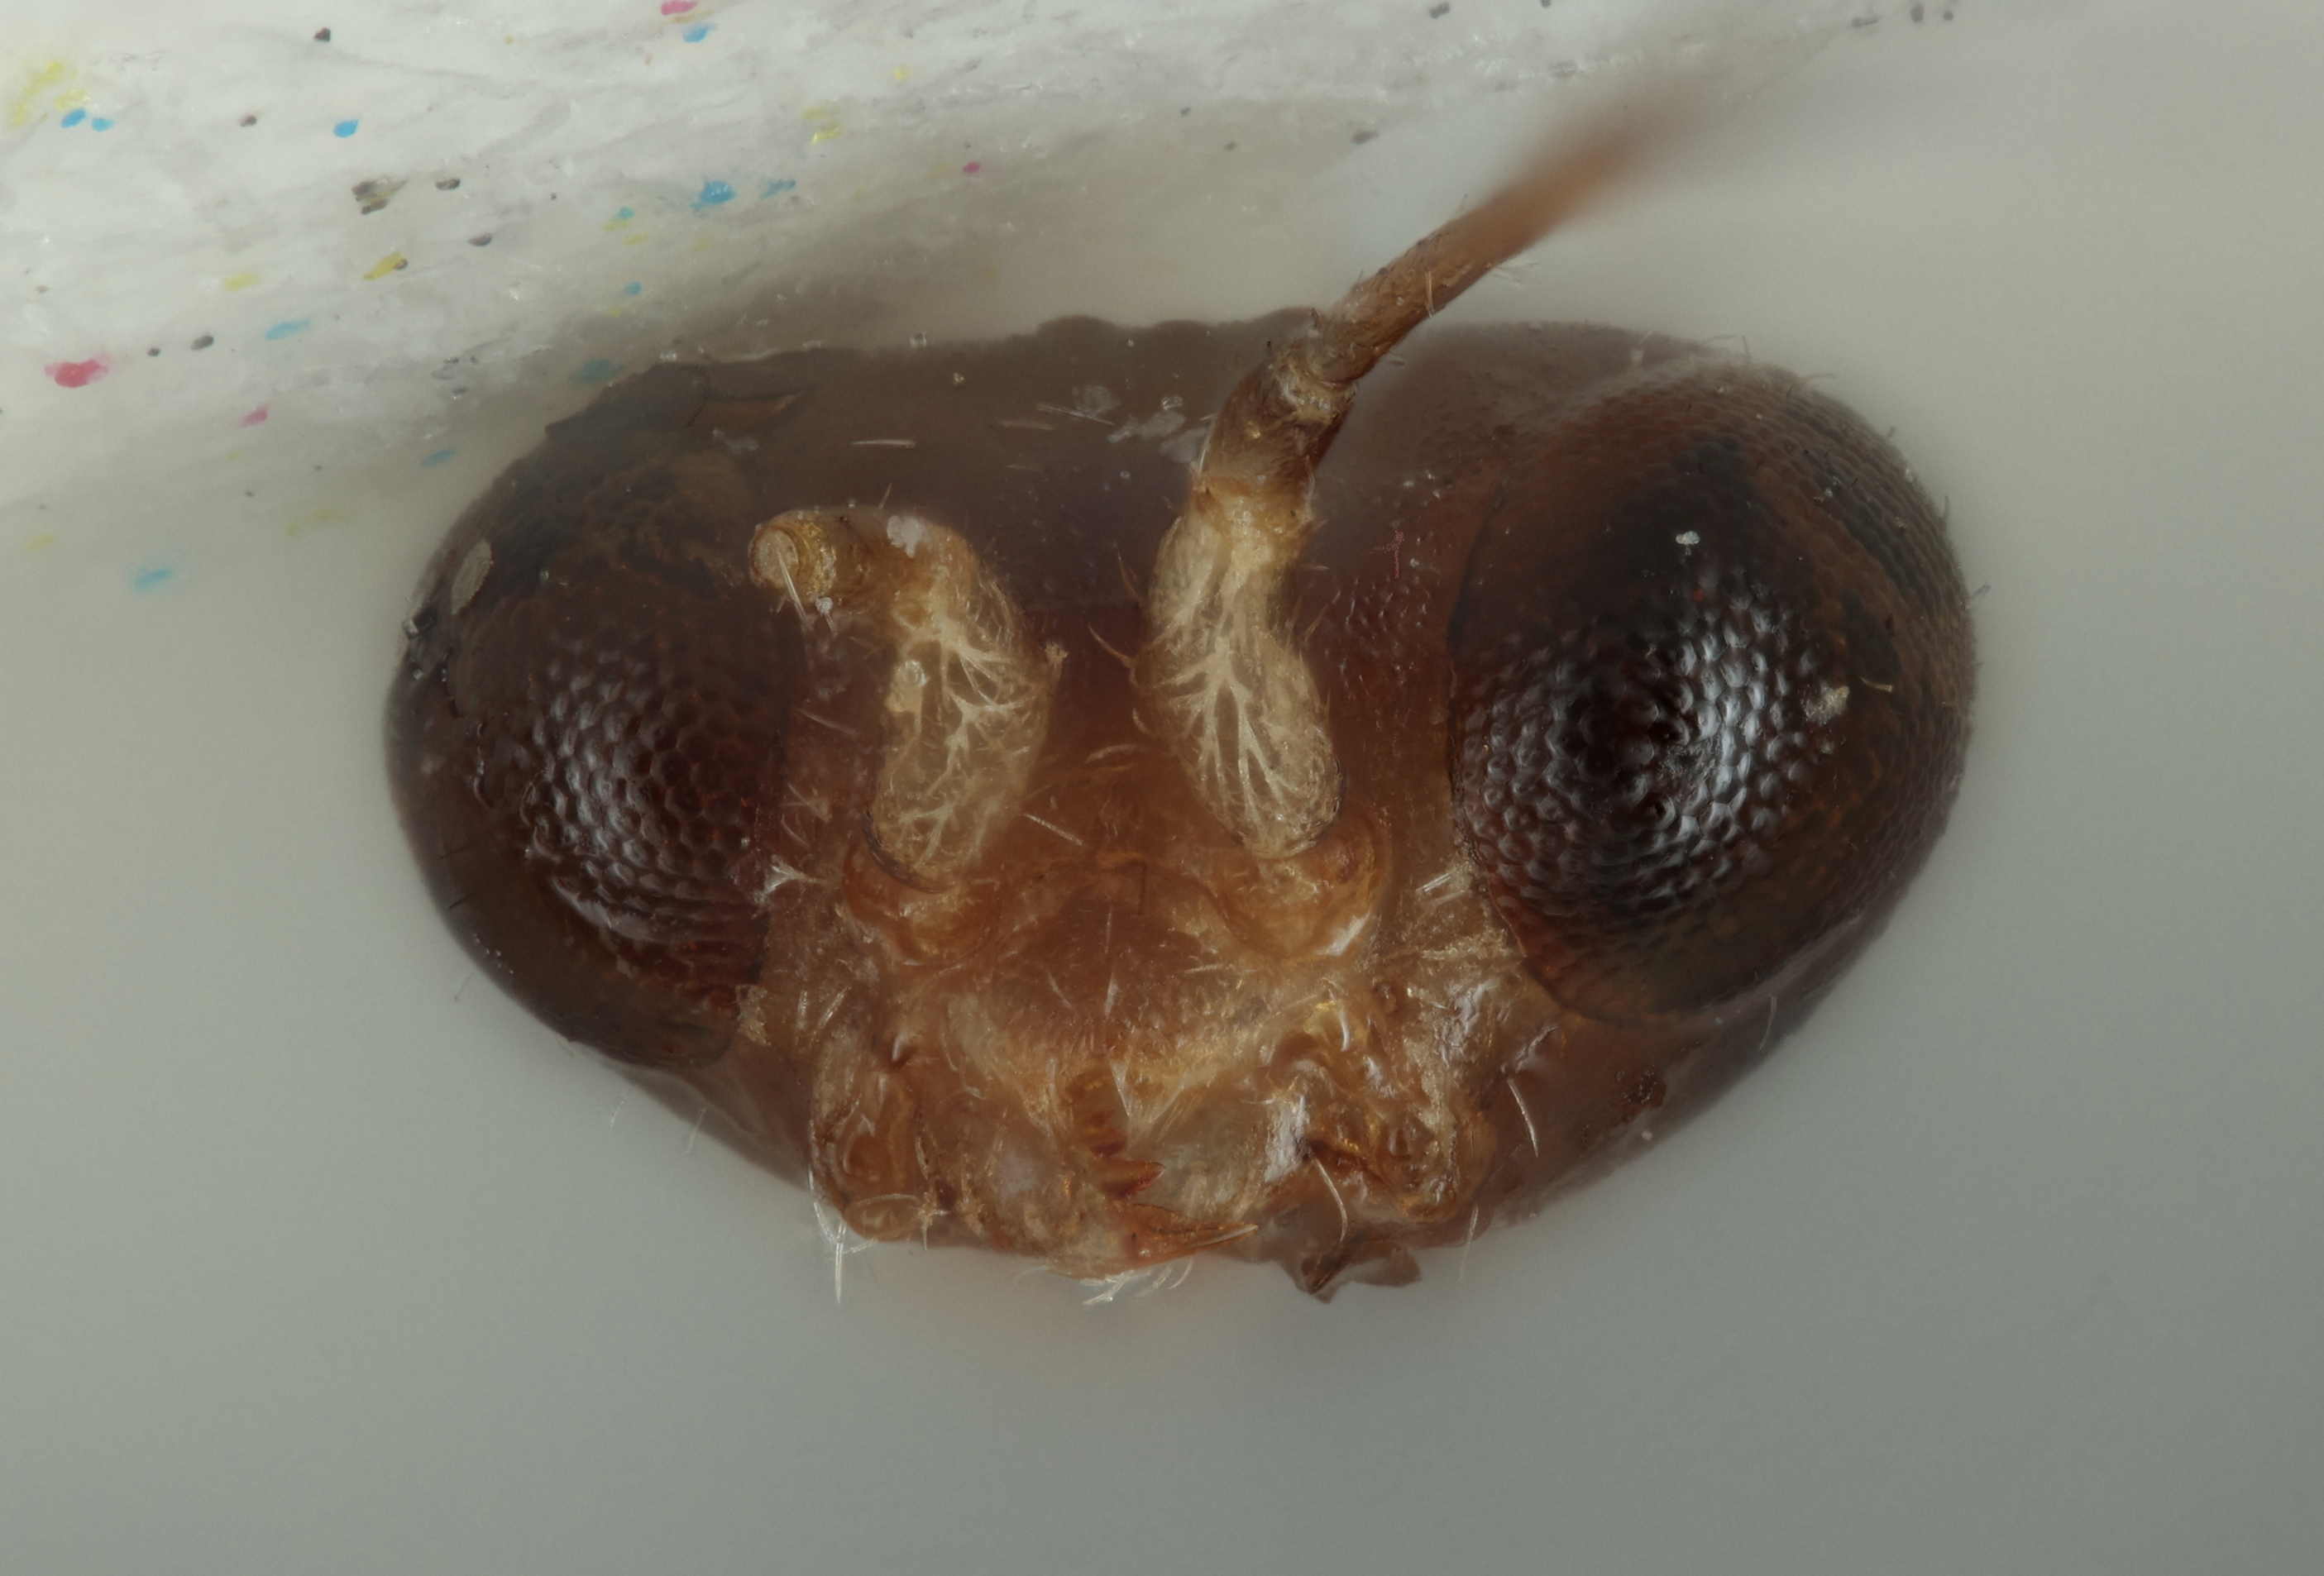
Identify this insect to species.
Pachygonatopus nearticus
